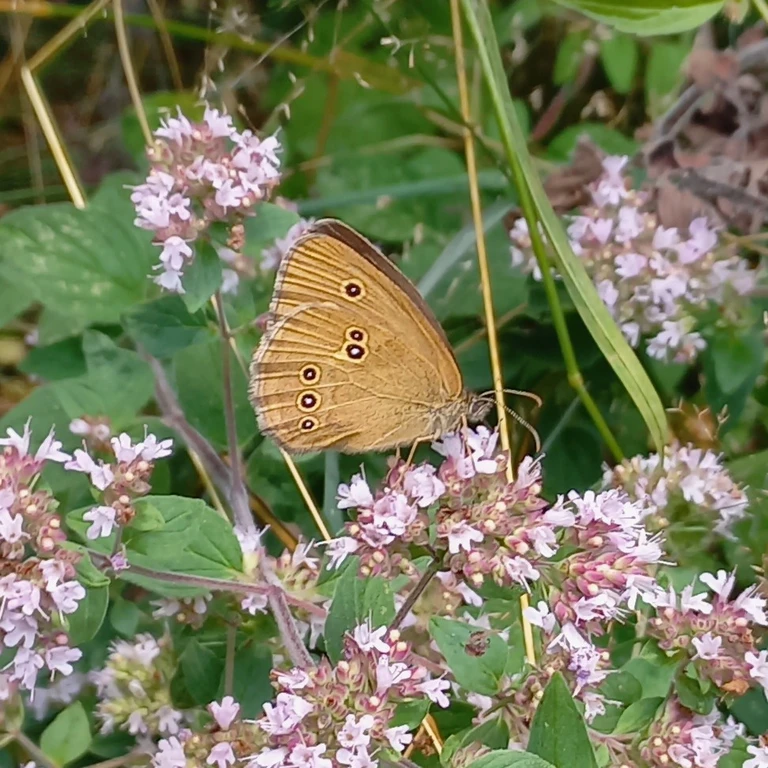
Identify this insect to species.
Aphantopus hyperantus
